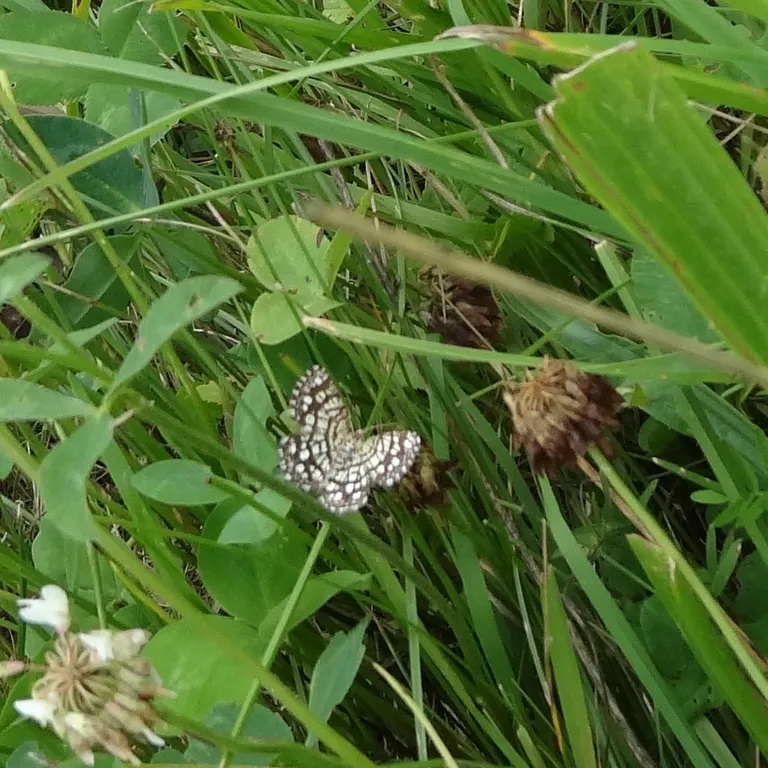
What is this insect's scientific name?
Chiasmia clathrata
